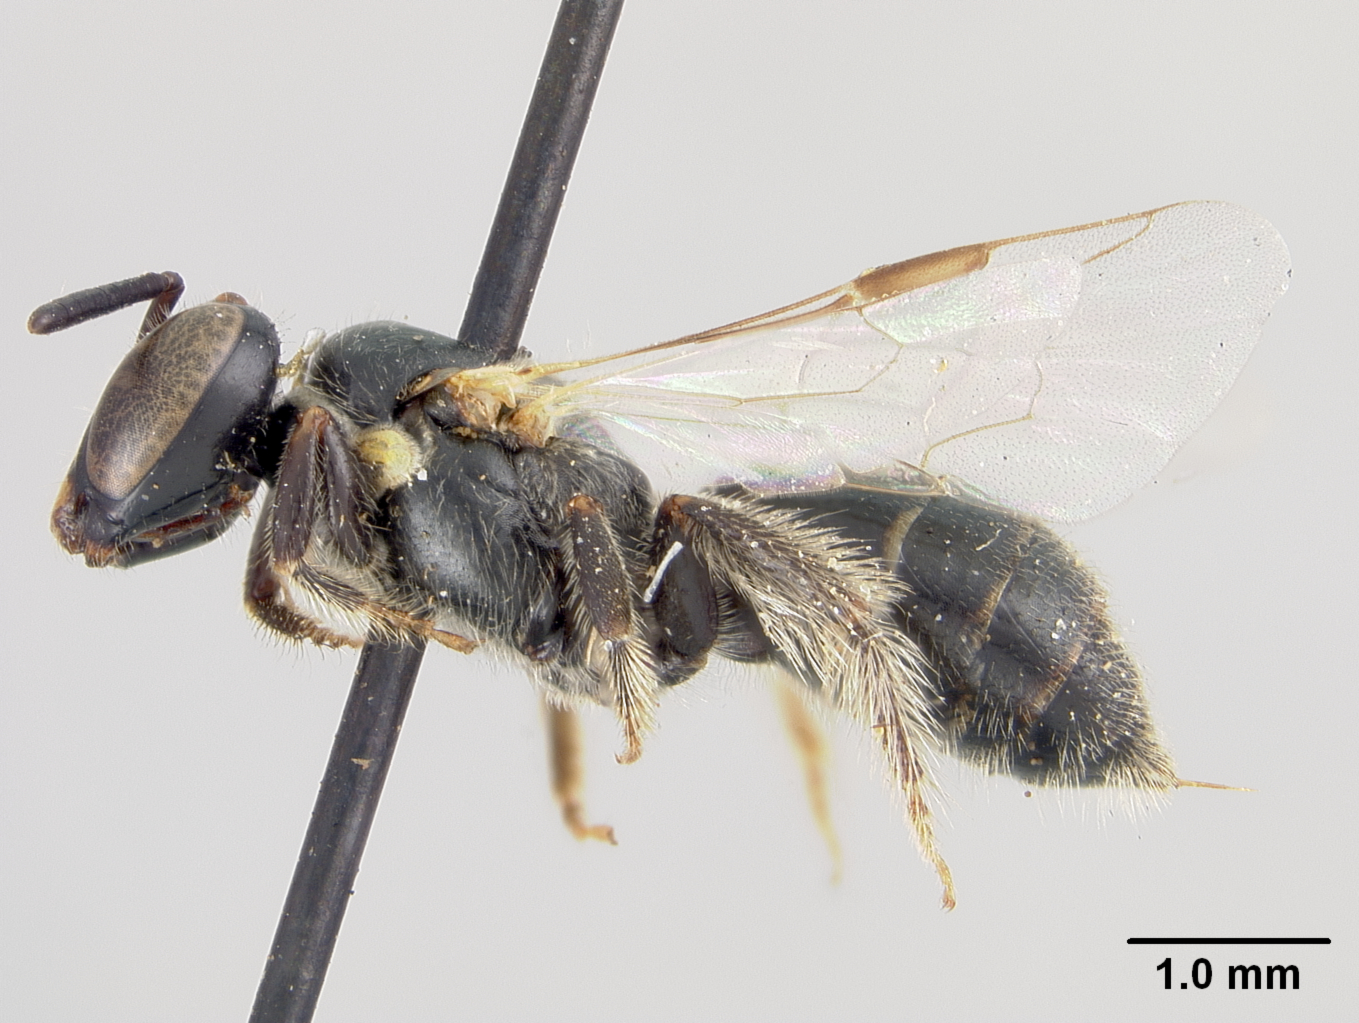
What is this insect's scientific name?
Allodape sauteriella
